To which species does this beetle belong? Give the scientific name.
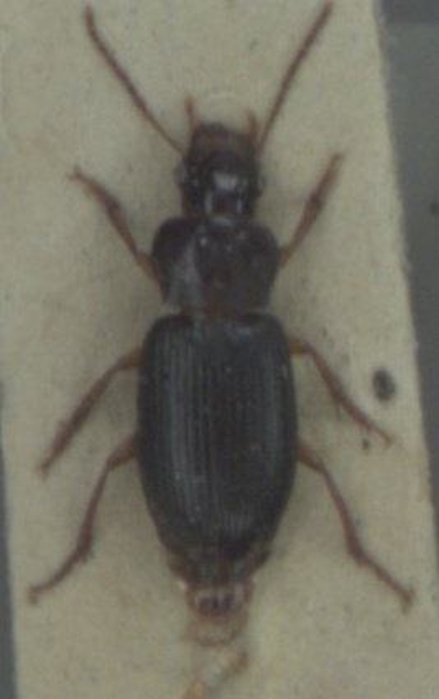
Ophonus rufibarbis
